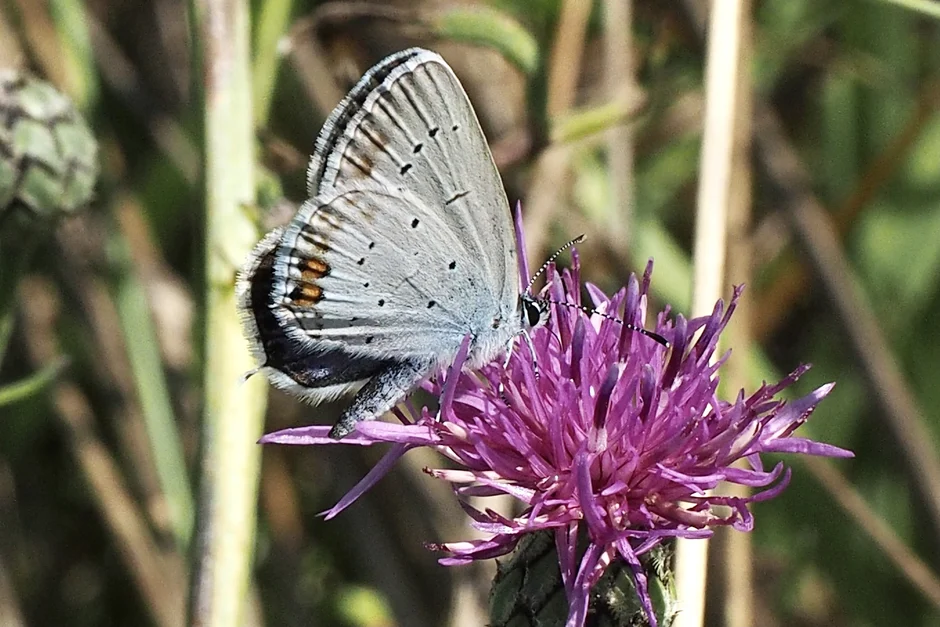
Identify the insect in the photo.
Cupido argiades (also Elkalyce argiades)
